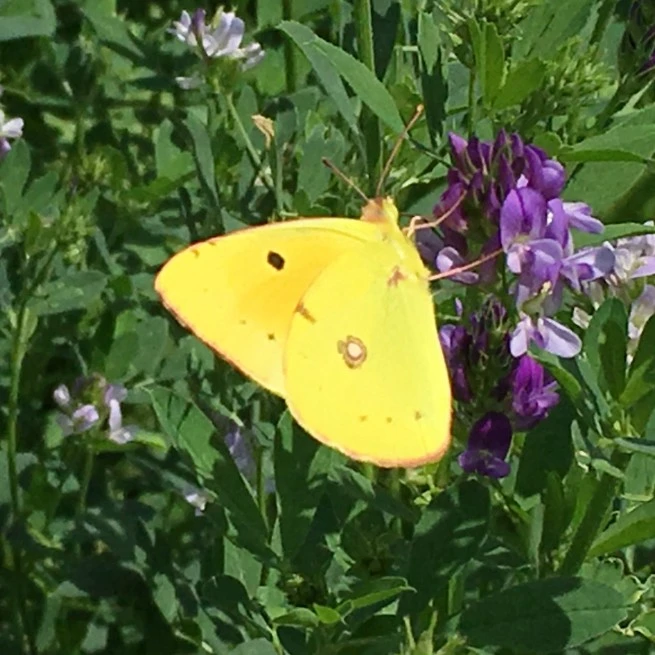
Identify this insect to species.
Colias croceus
